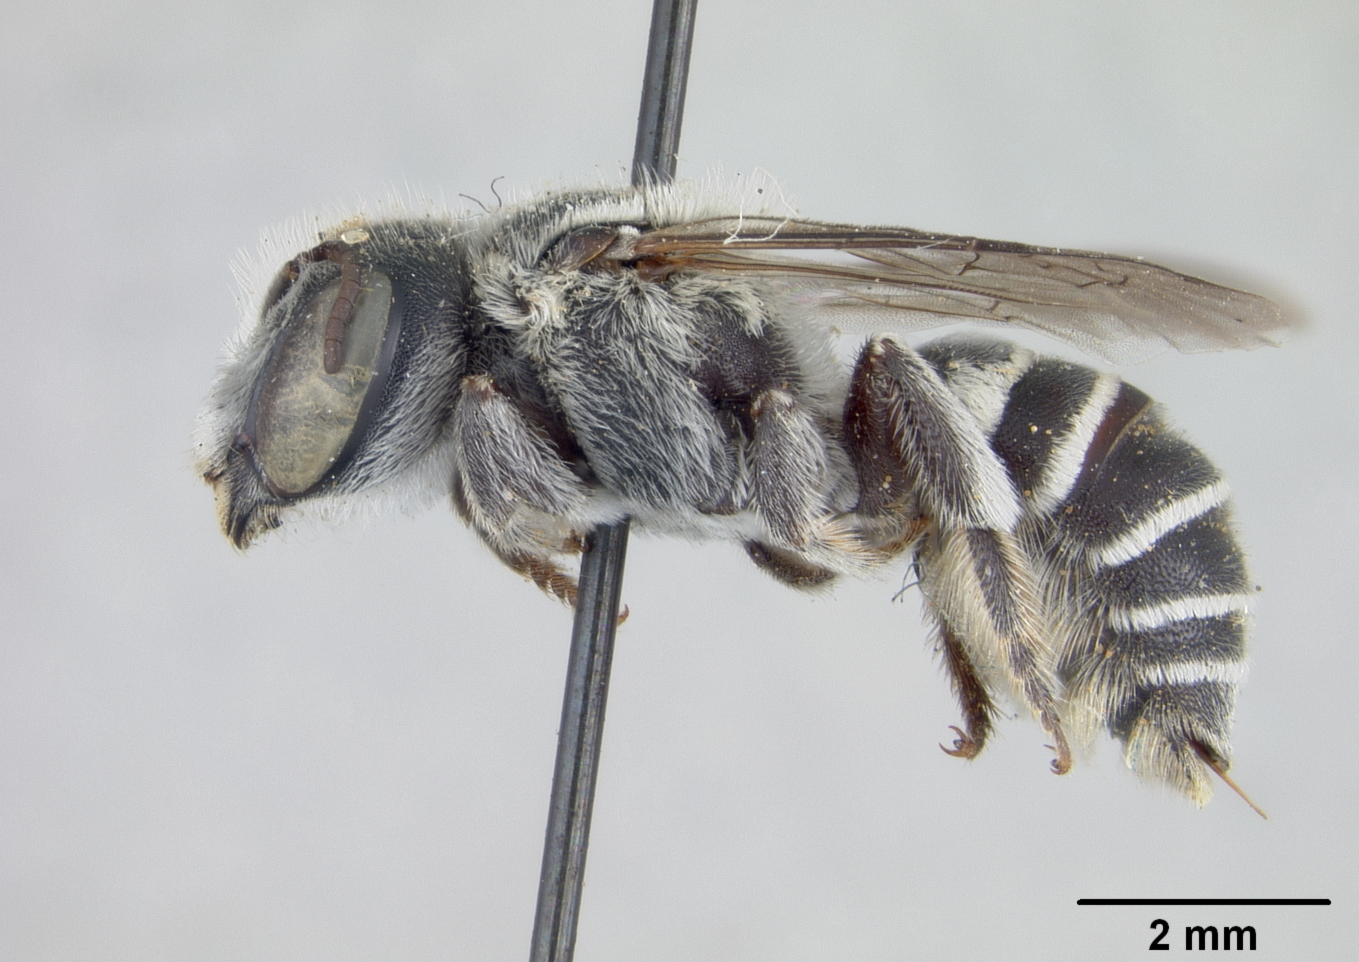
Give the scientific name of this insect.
Ashmeadiella maxima
